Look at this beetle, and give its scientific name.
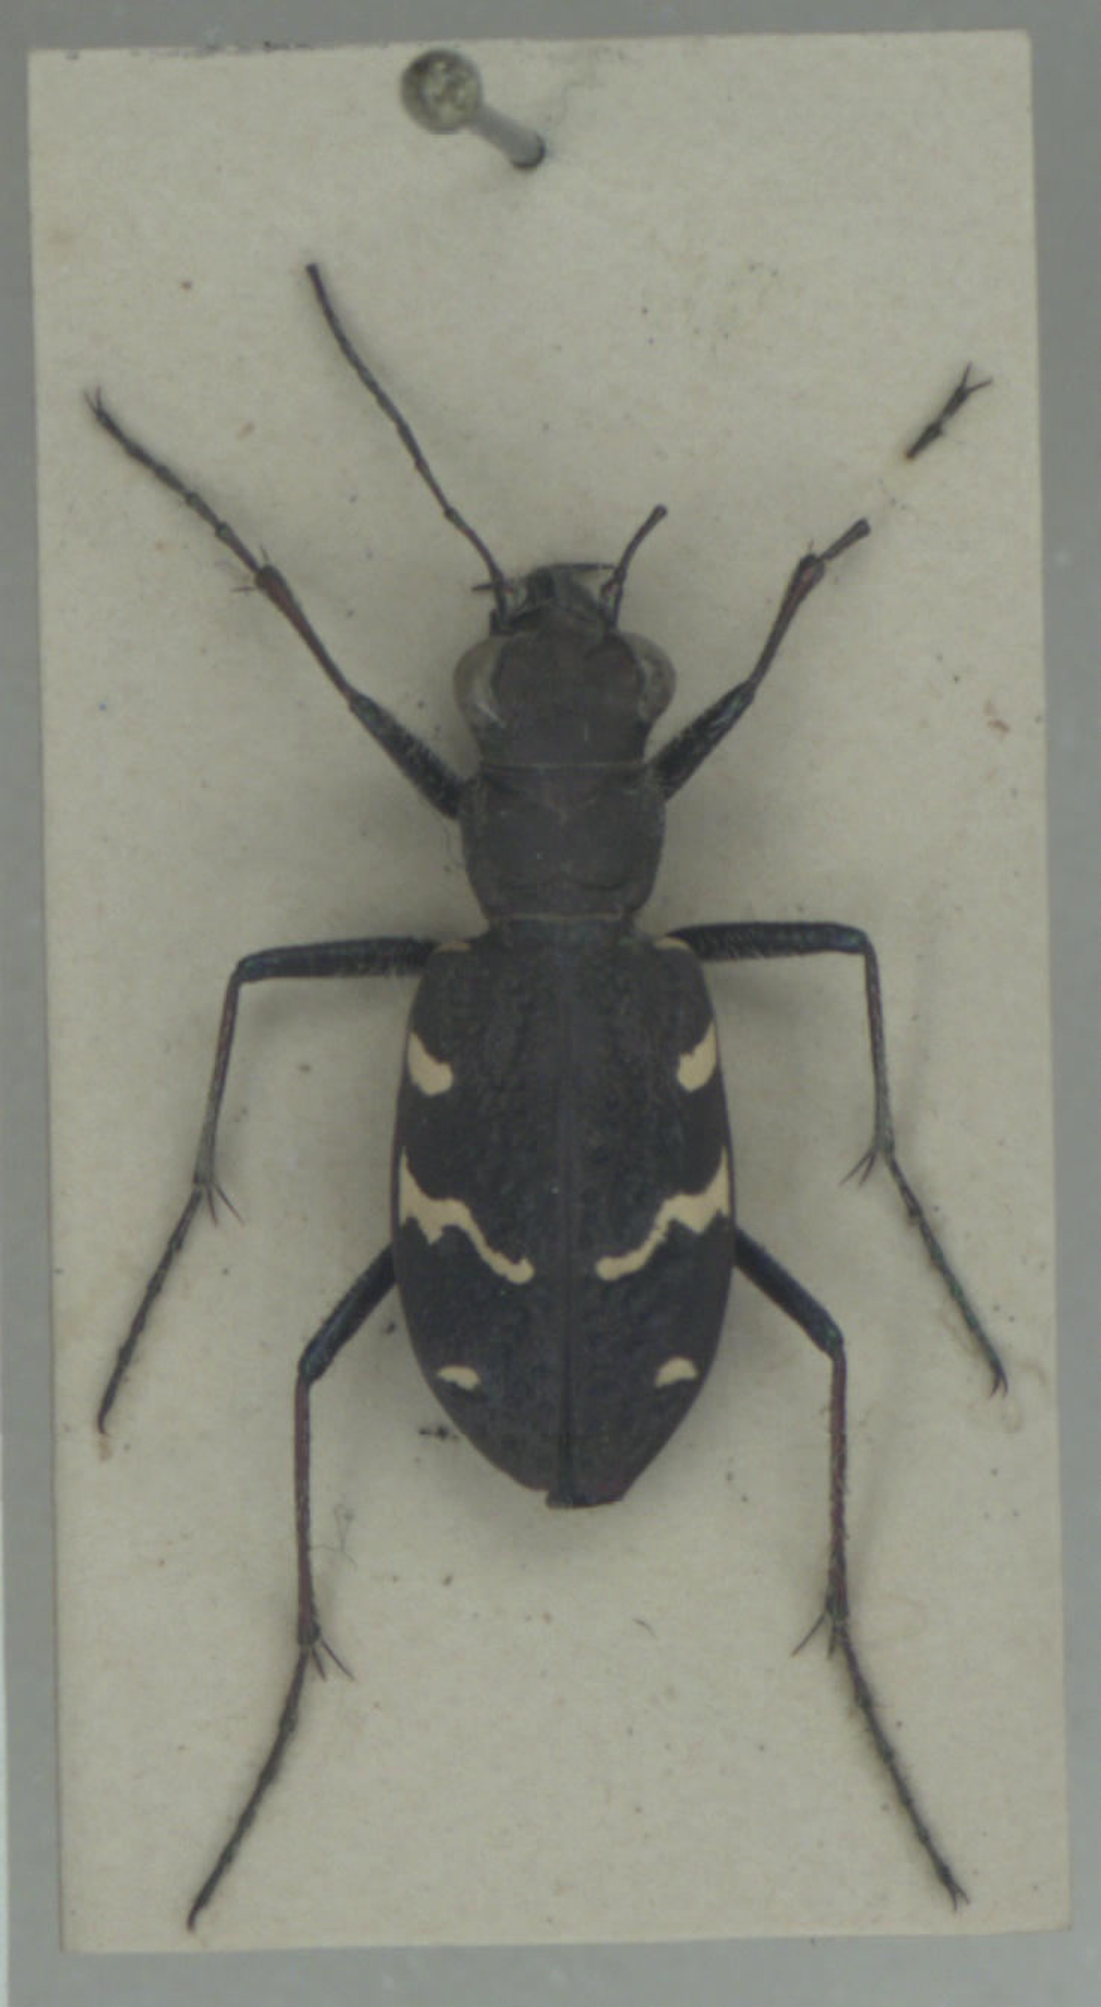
Cicindela sylvatica
